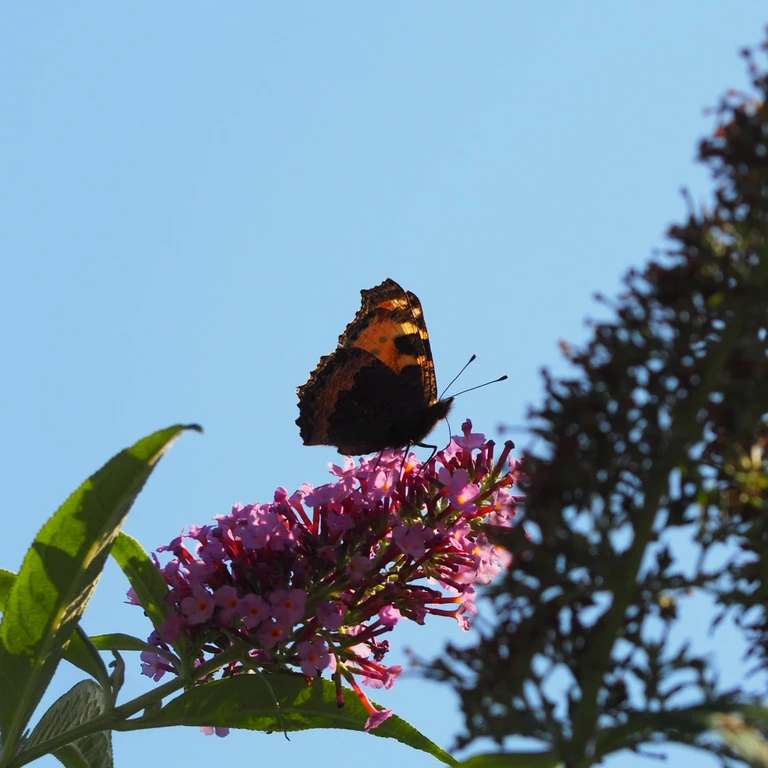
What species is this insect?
Aglais urticae
